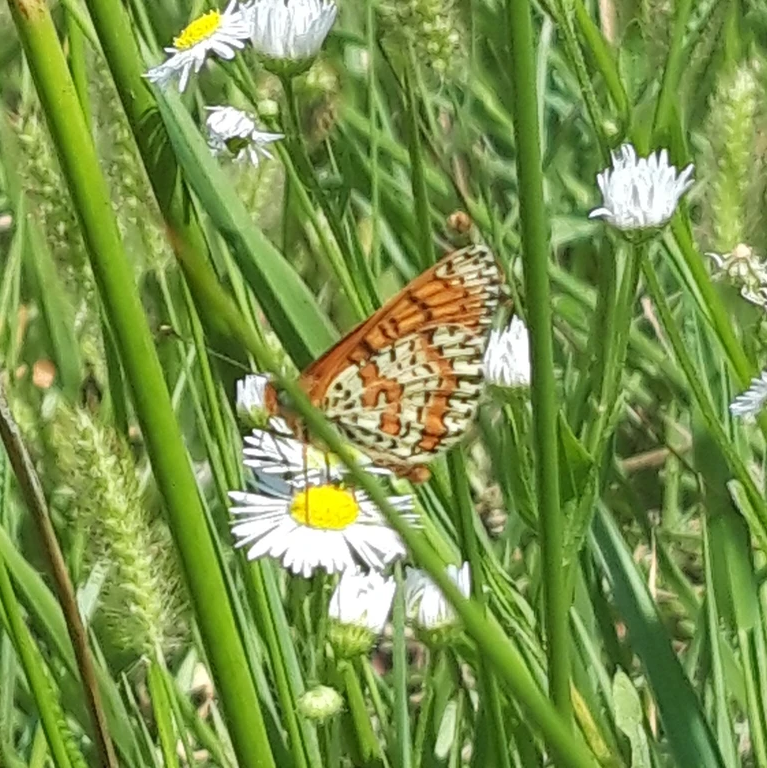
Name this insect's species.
Melitaea didyma
